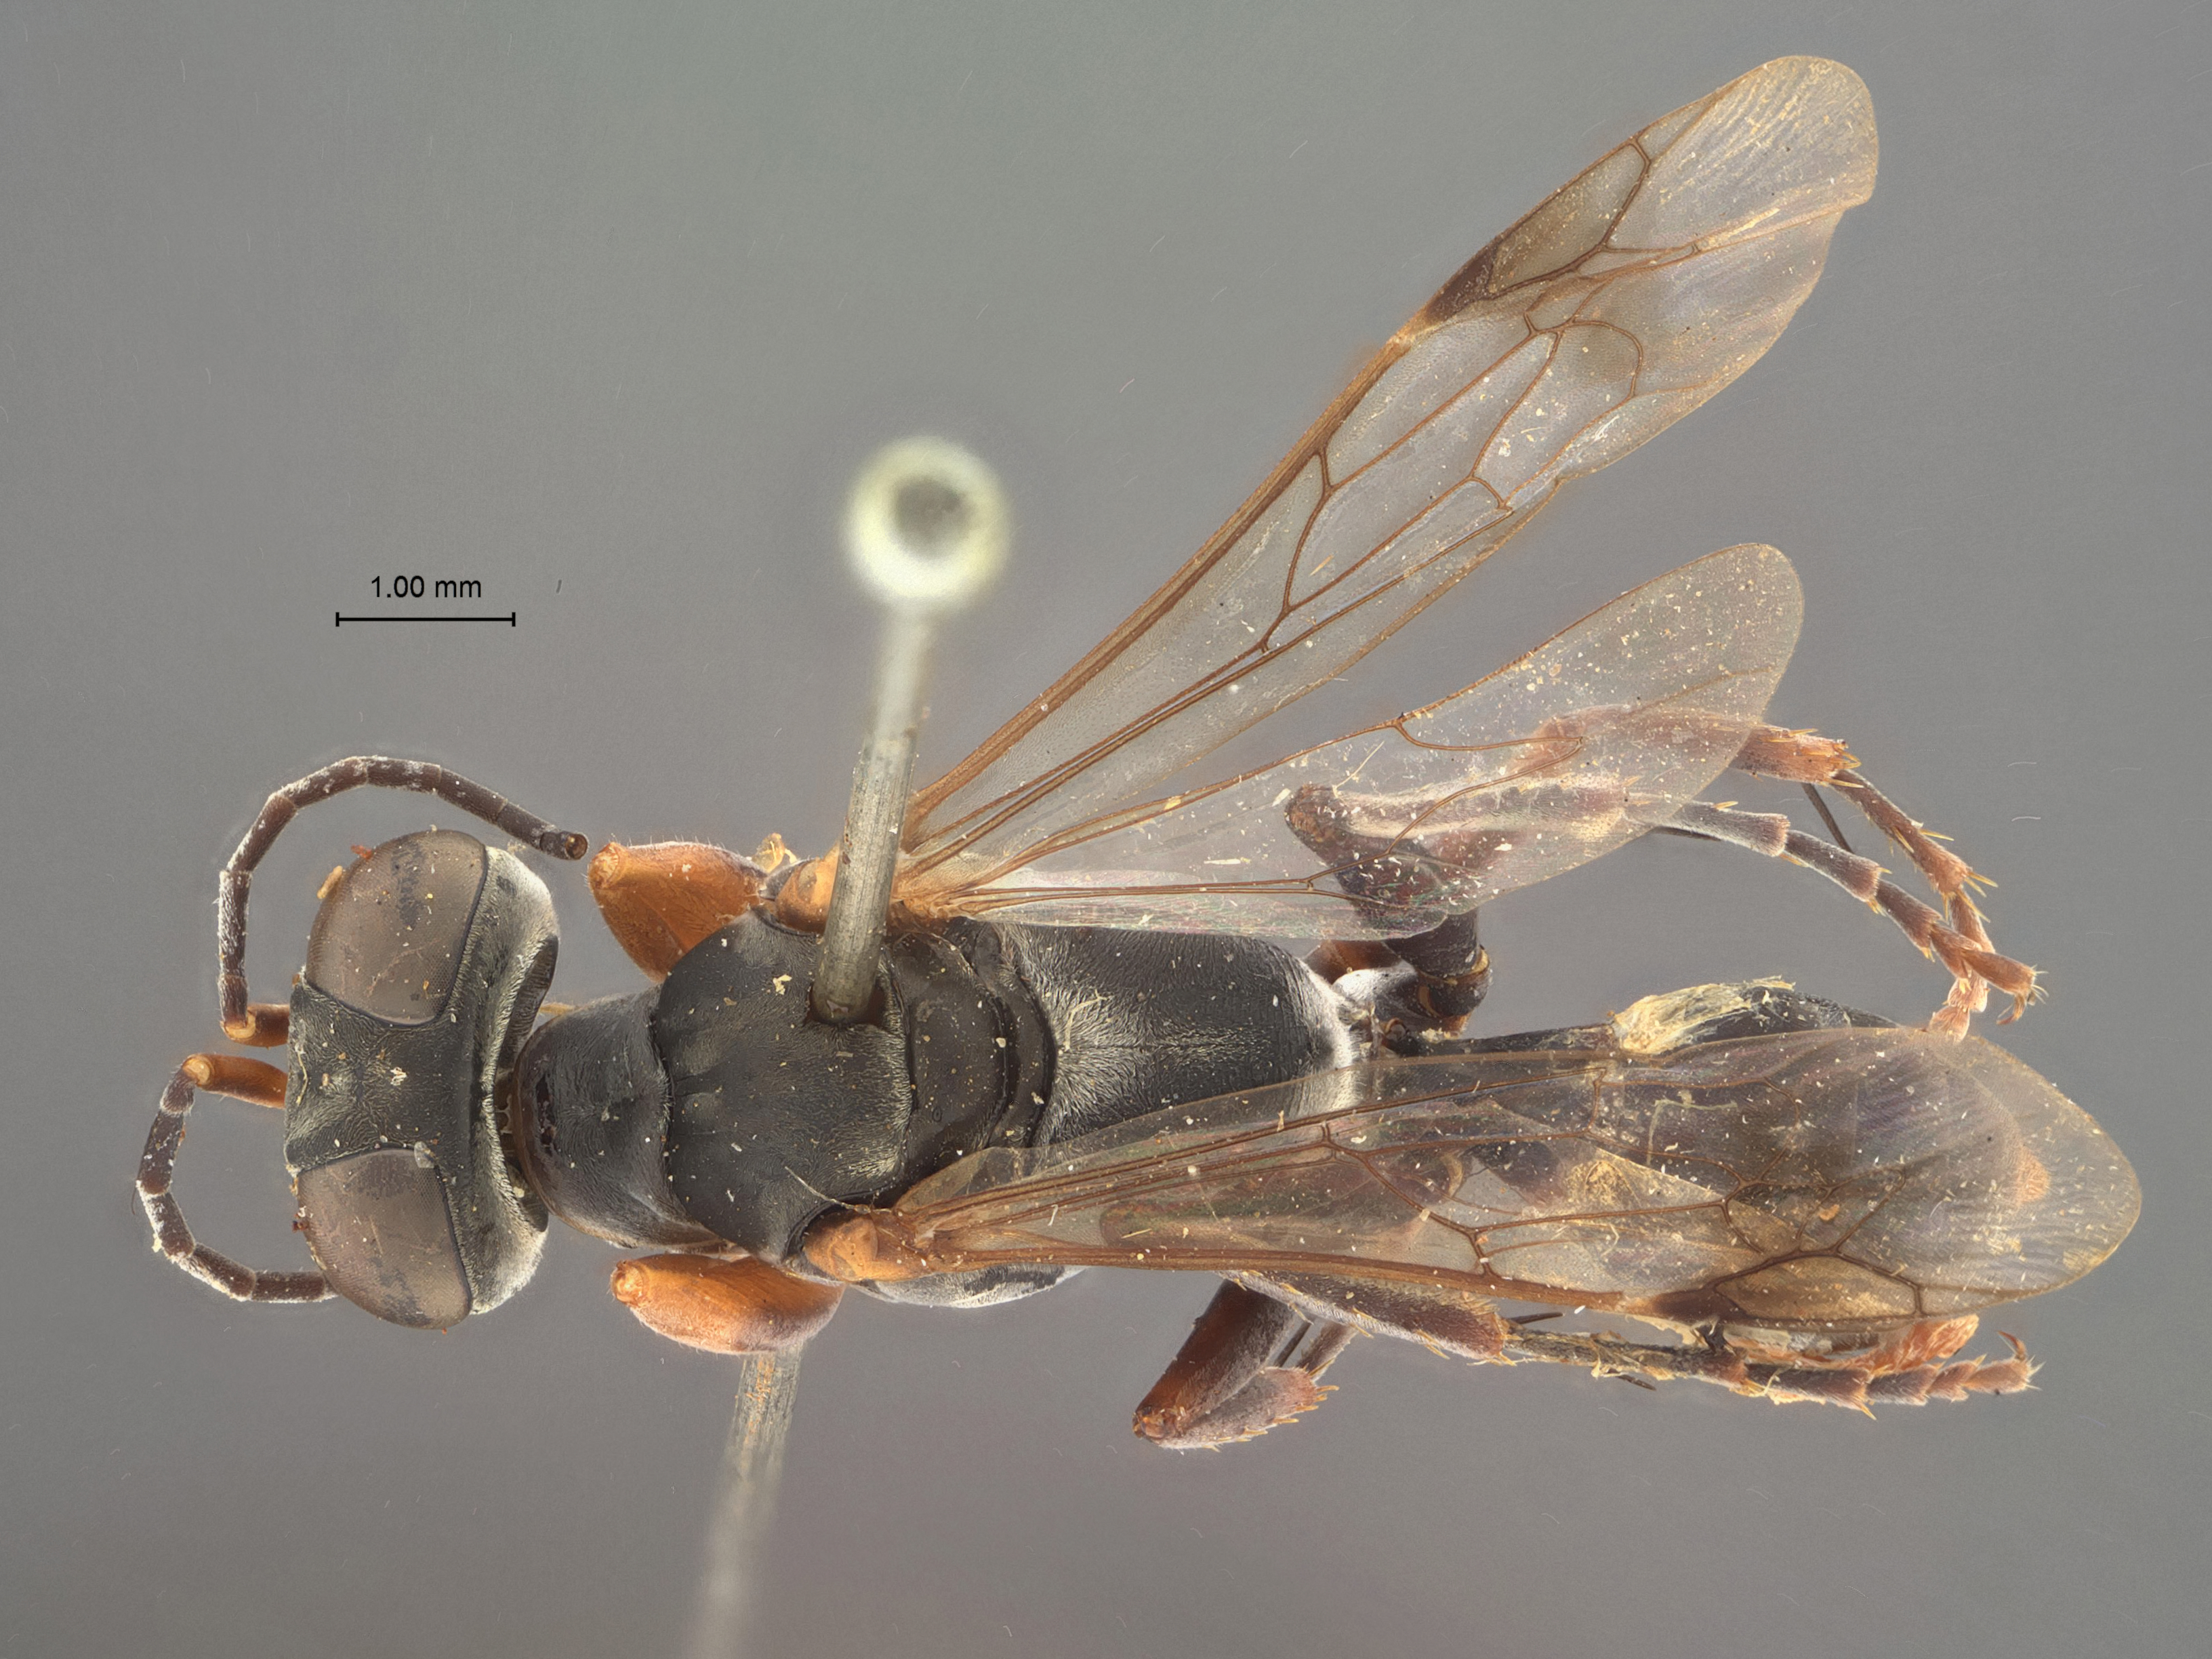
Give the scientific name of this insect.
Dicranorhina luzonensis
